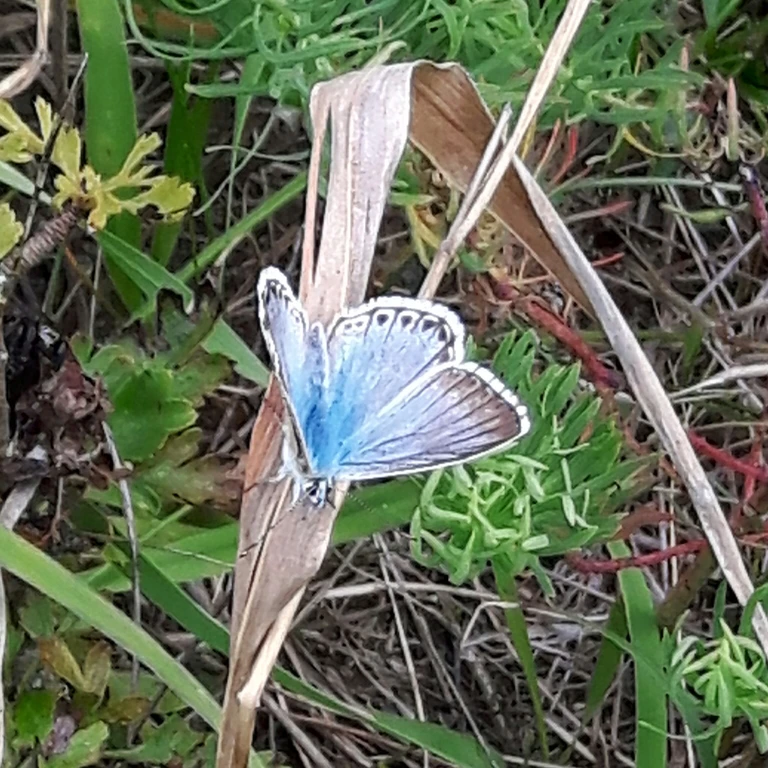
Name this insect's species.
Lysandra coridon
